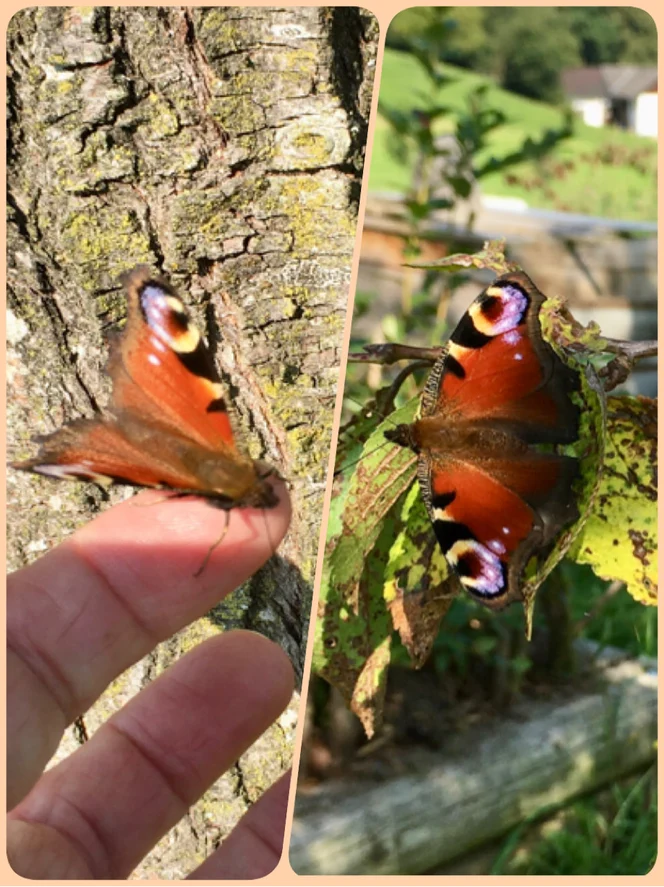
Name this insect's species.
Aglais io
